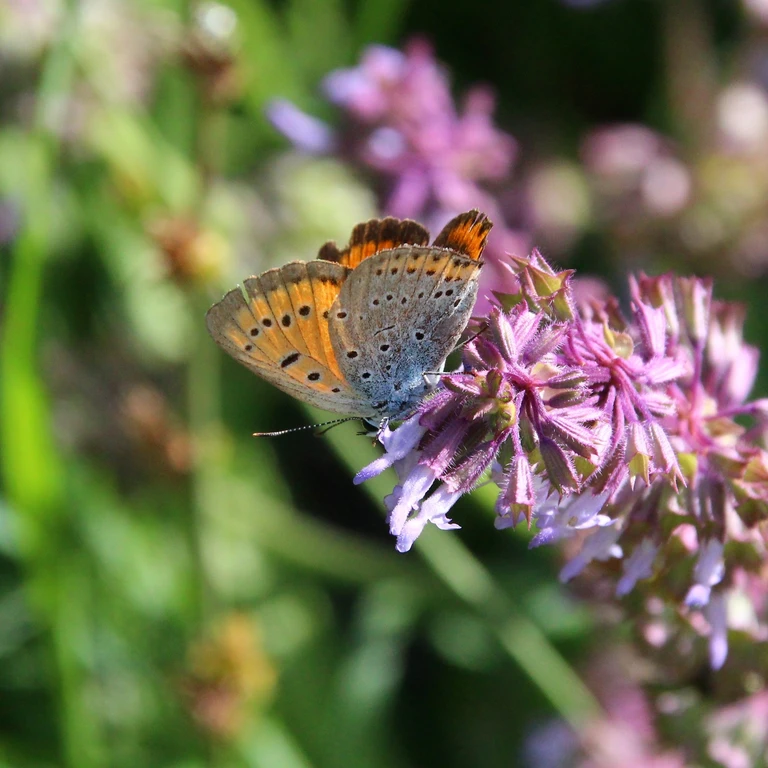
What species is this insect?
Lycaena dispar
